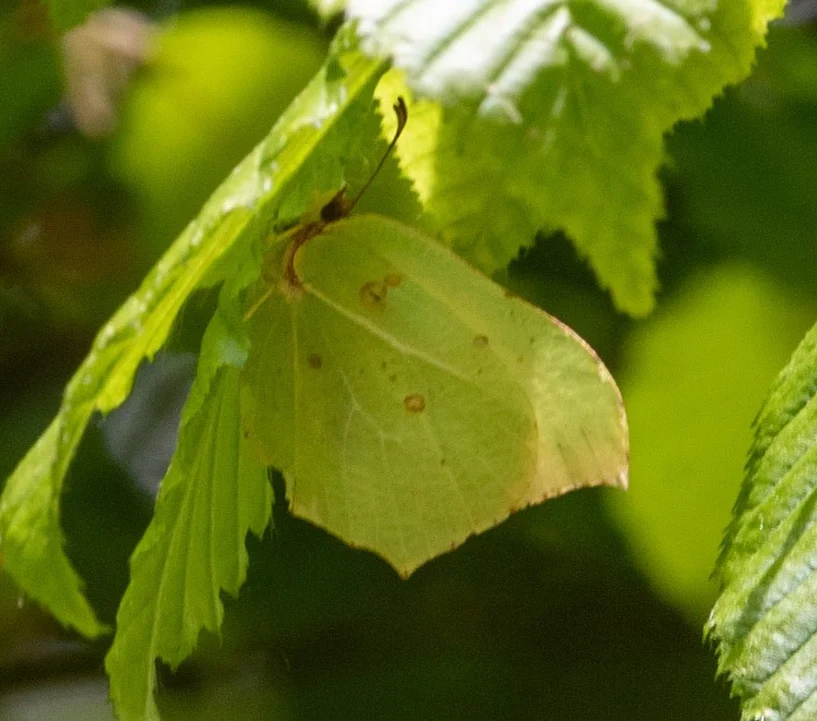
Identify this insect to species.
Gonepteryx rhamni
